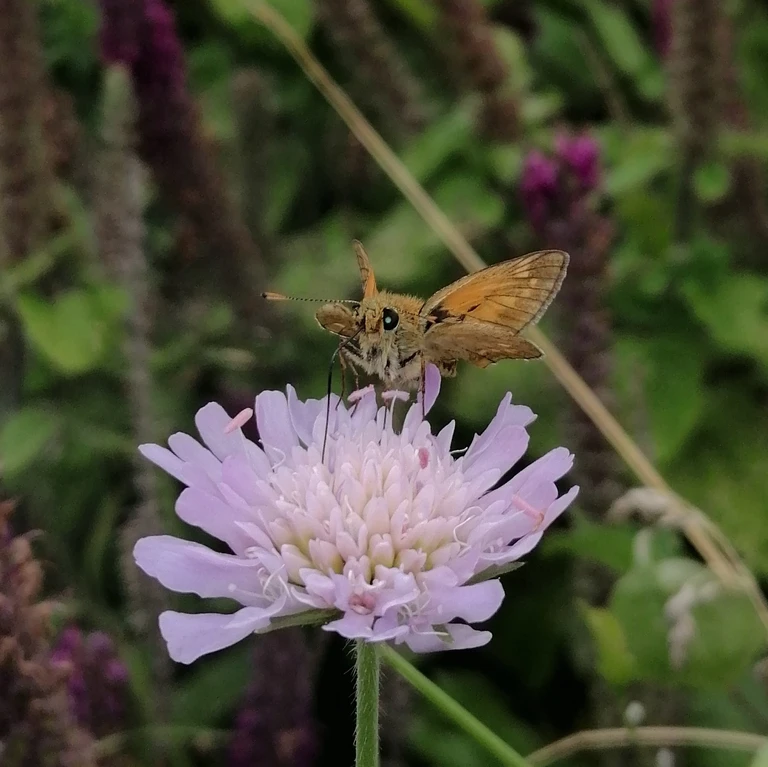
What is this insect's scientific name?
Ochlodes sylvanus (also Ochlodes venata)
